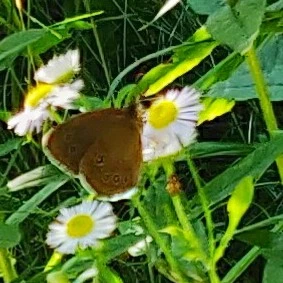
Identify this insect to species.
Aphantopus hyperantus
